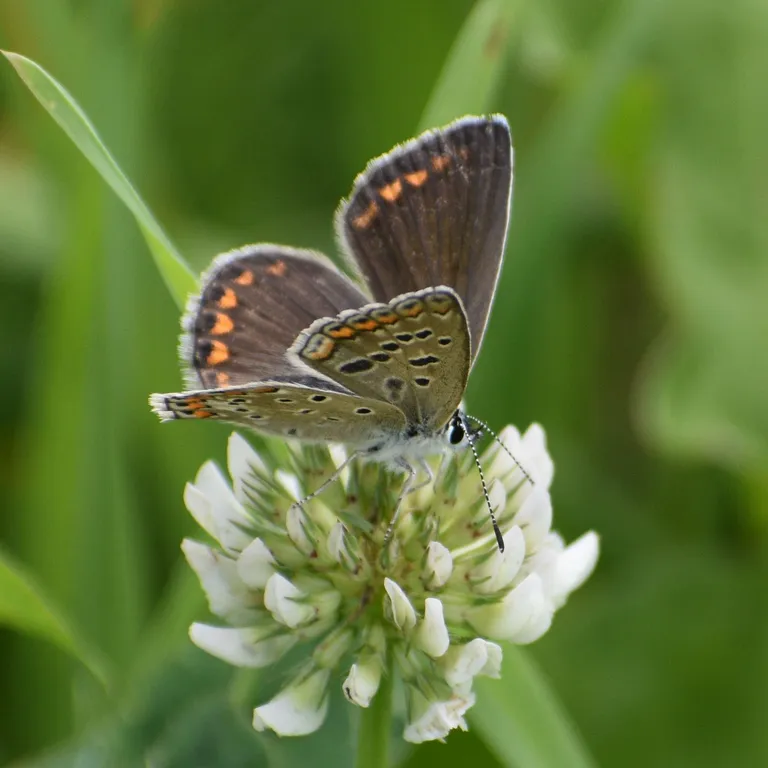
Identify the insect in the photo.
Polyommatus icarus
